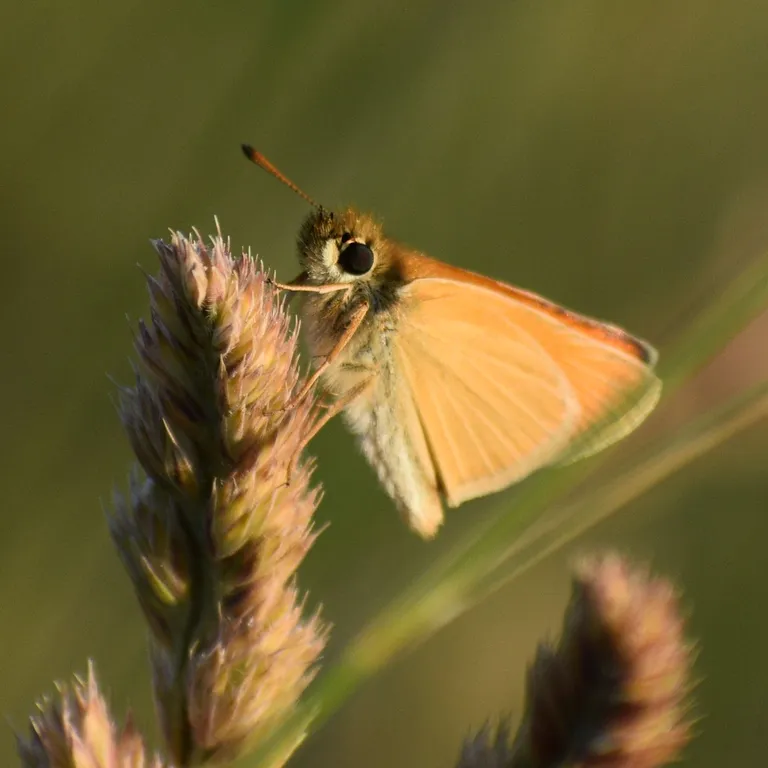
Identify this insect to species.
Thymelicus lineola
